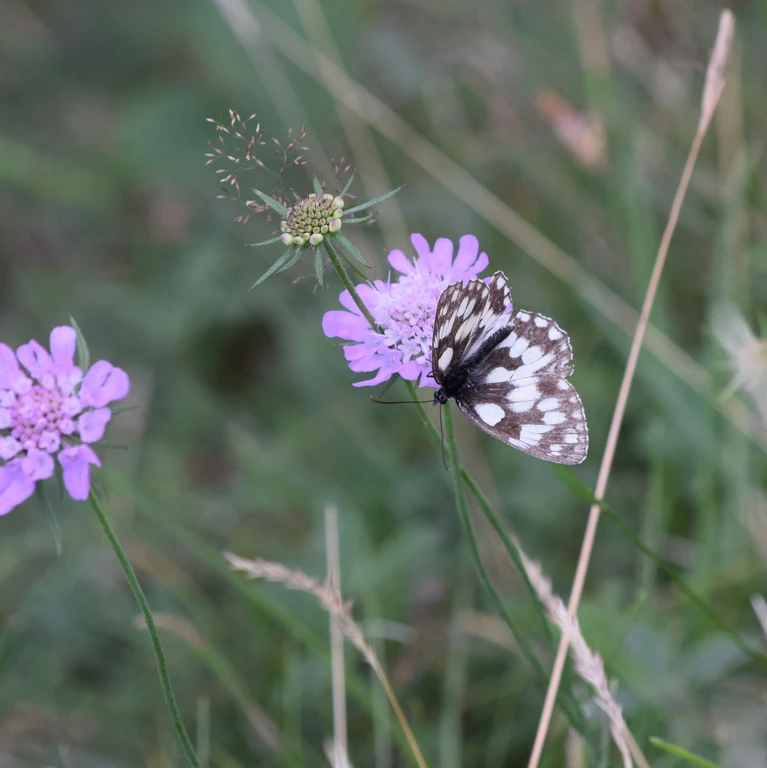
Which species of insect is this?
Melanargia galathea
